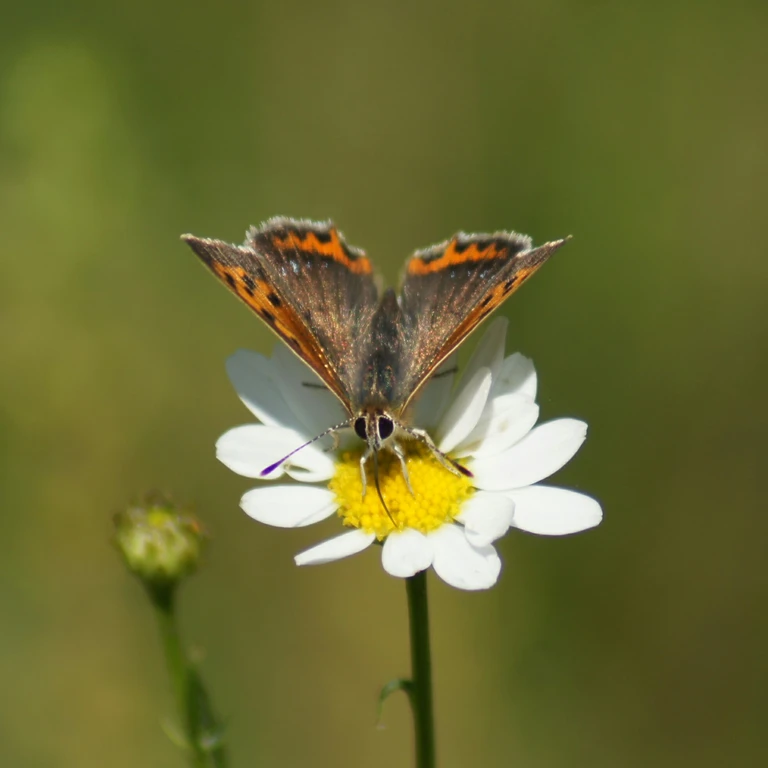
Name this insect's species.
Lycaena phlaeas
